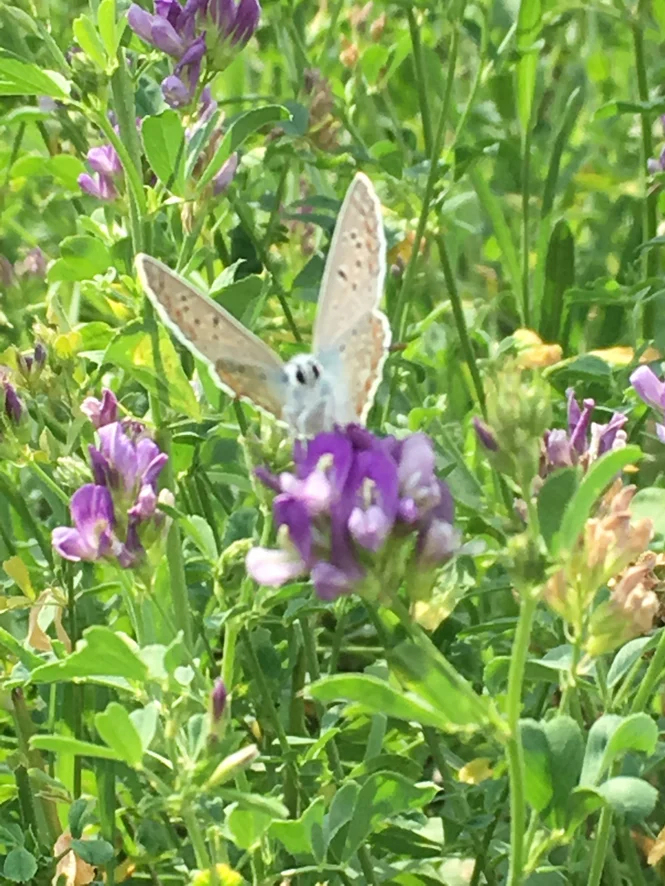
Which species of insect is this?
Polyommatus icarus
